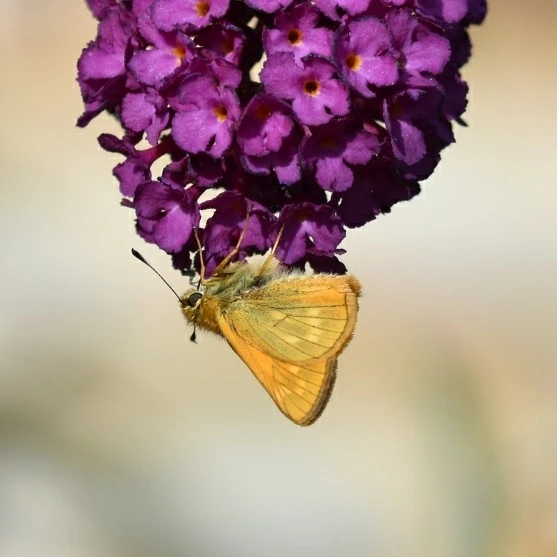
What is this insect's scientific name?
Ochlodes sylvanus (also Ochlodes venata)
